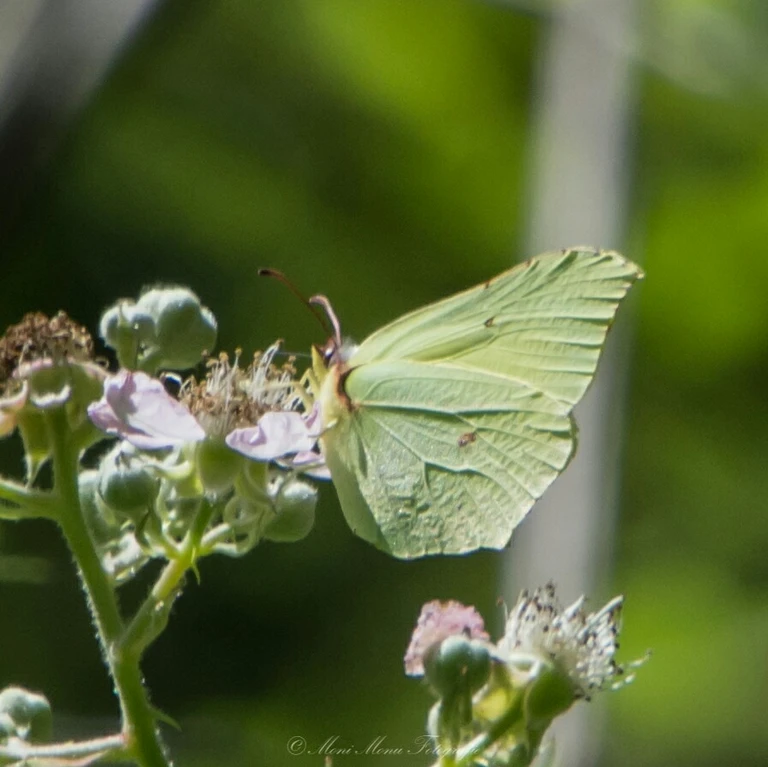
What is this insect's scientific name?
Gonepteryx rhamni
